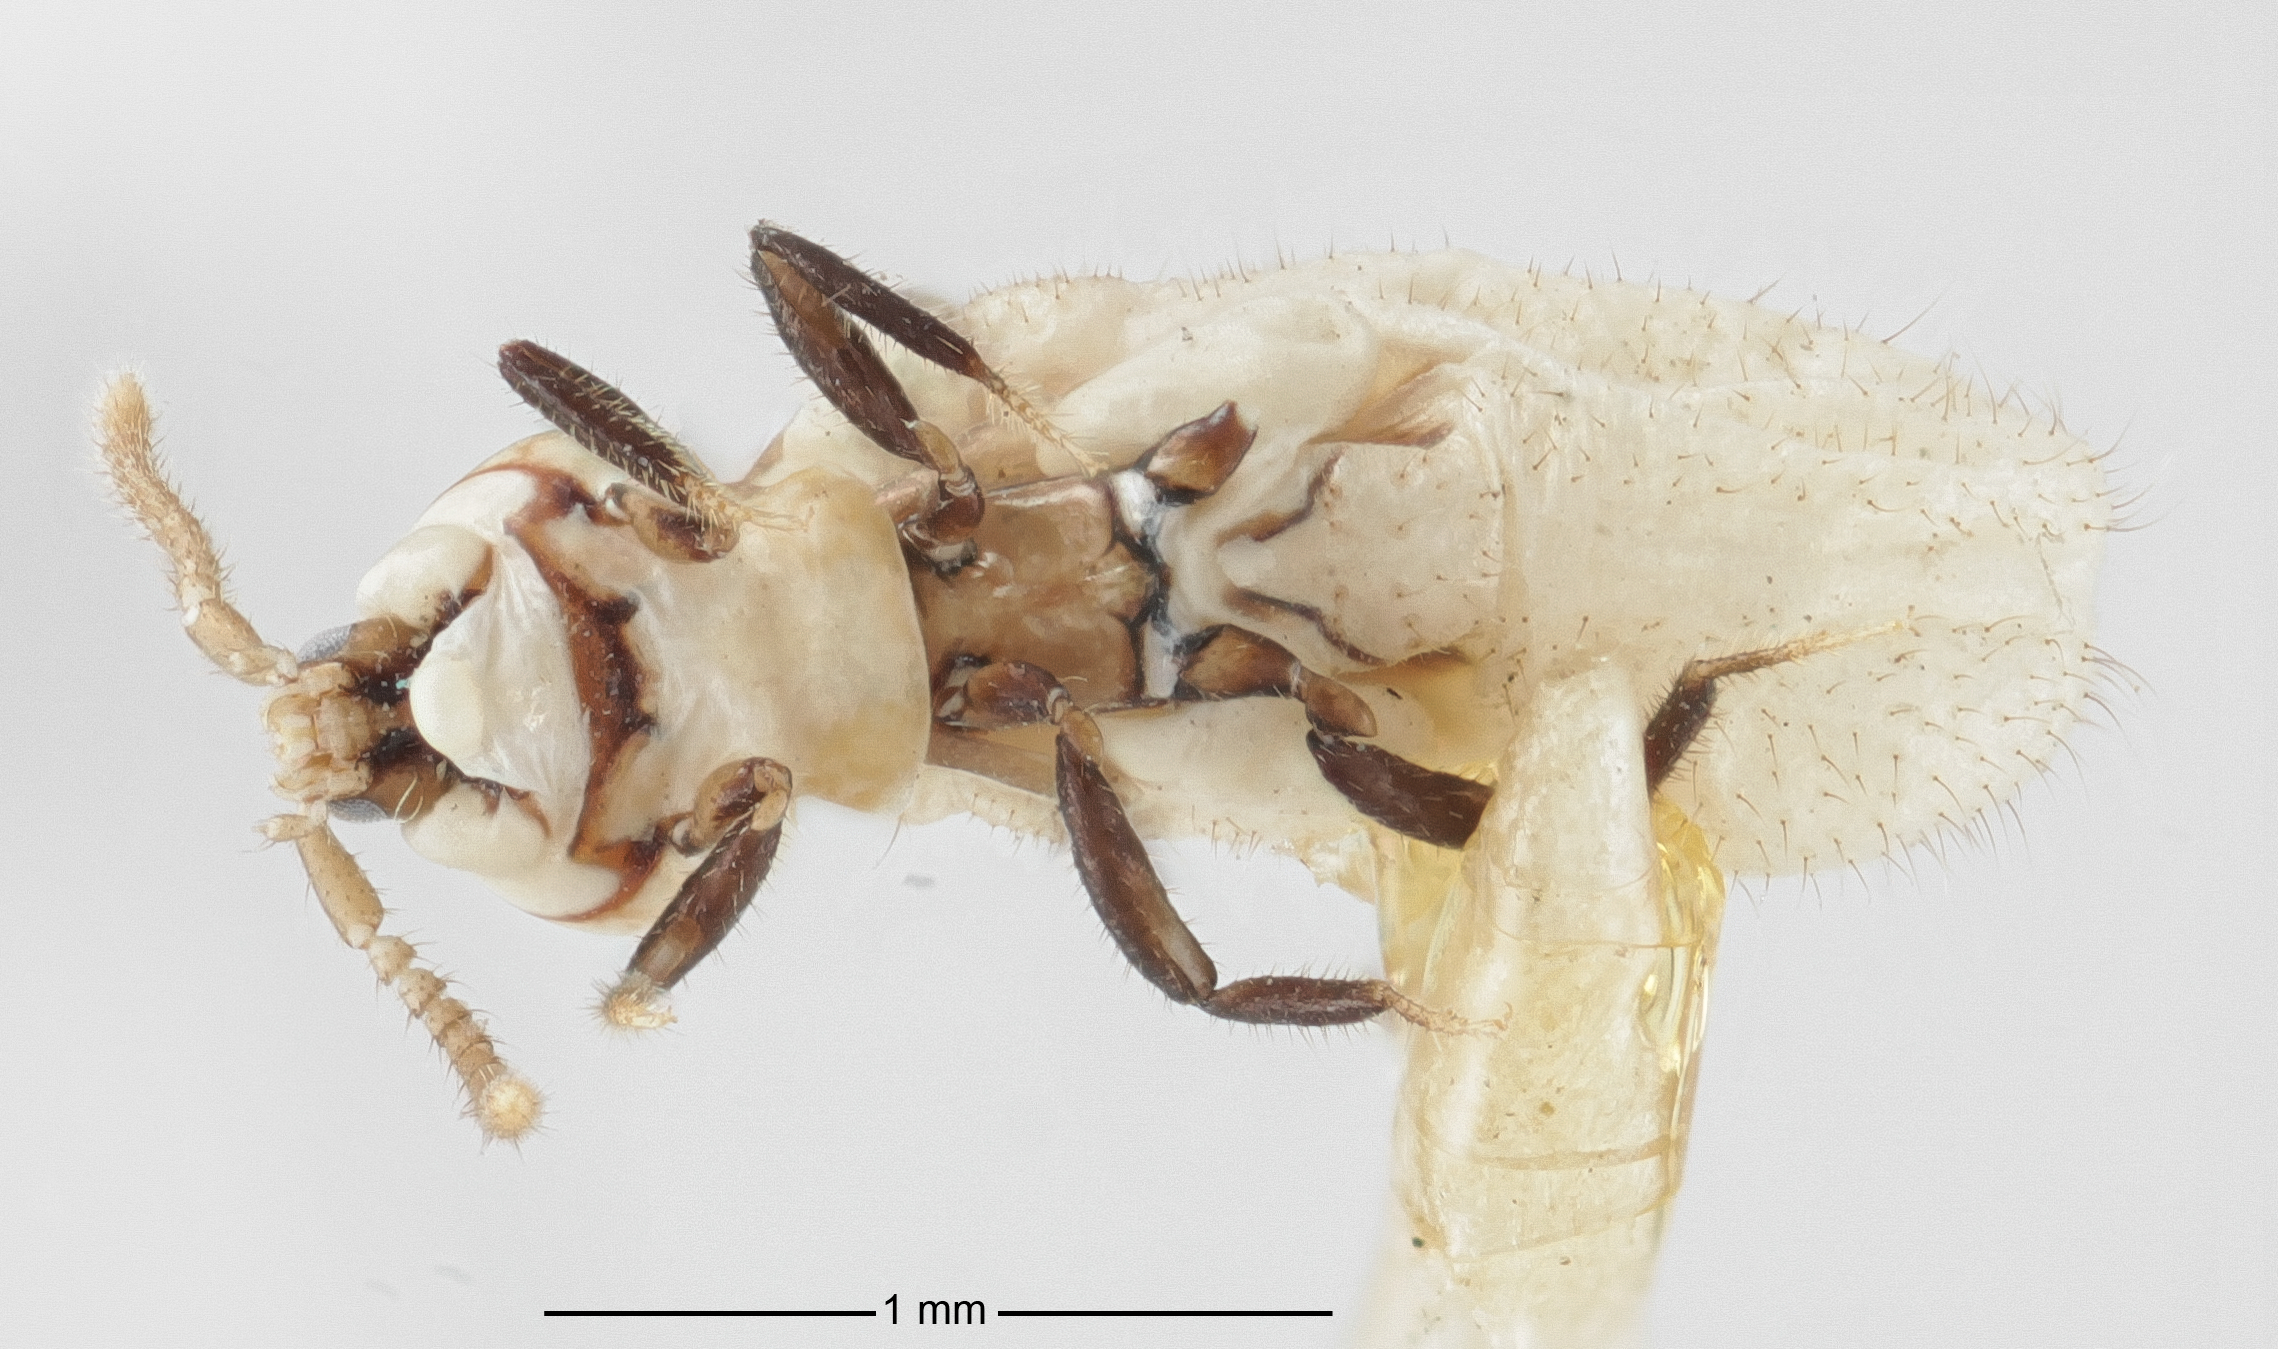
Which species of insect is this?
Thyreoxenus parviceps
